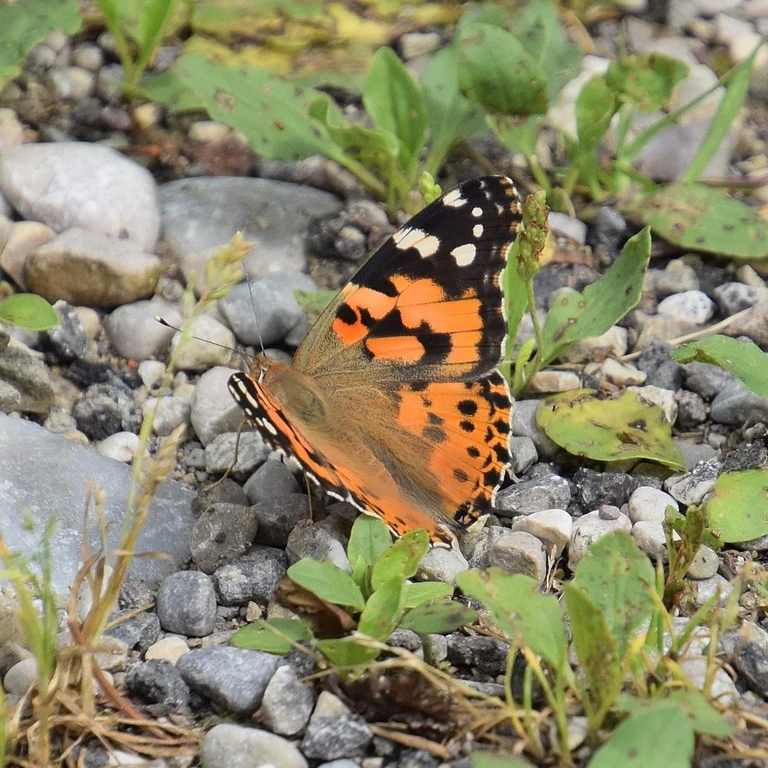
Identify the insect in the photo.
Vanessa cardui
